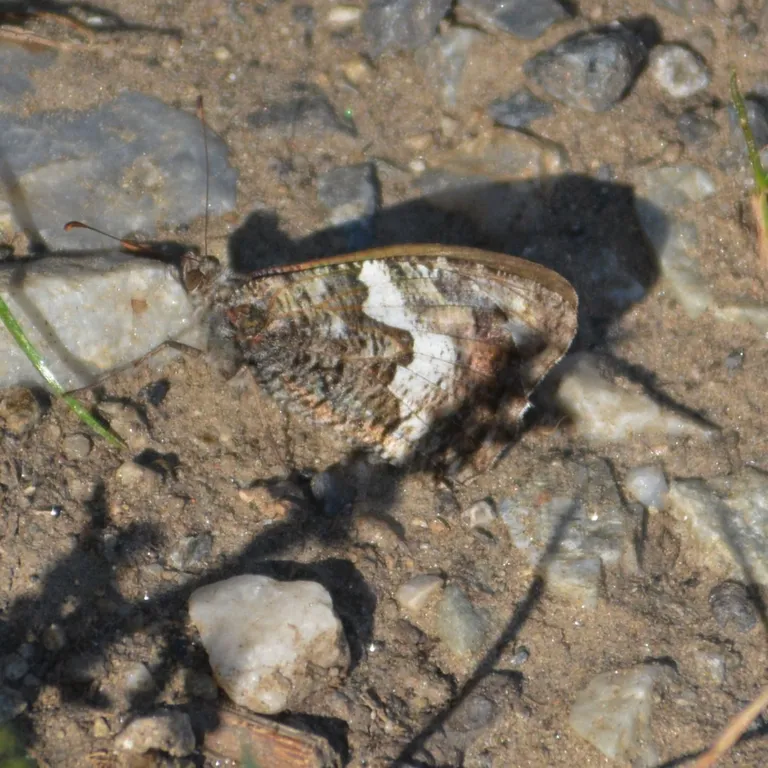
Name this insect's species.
Hipparchia semele
